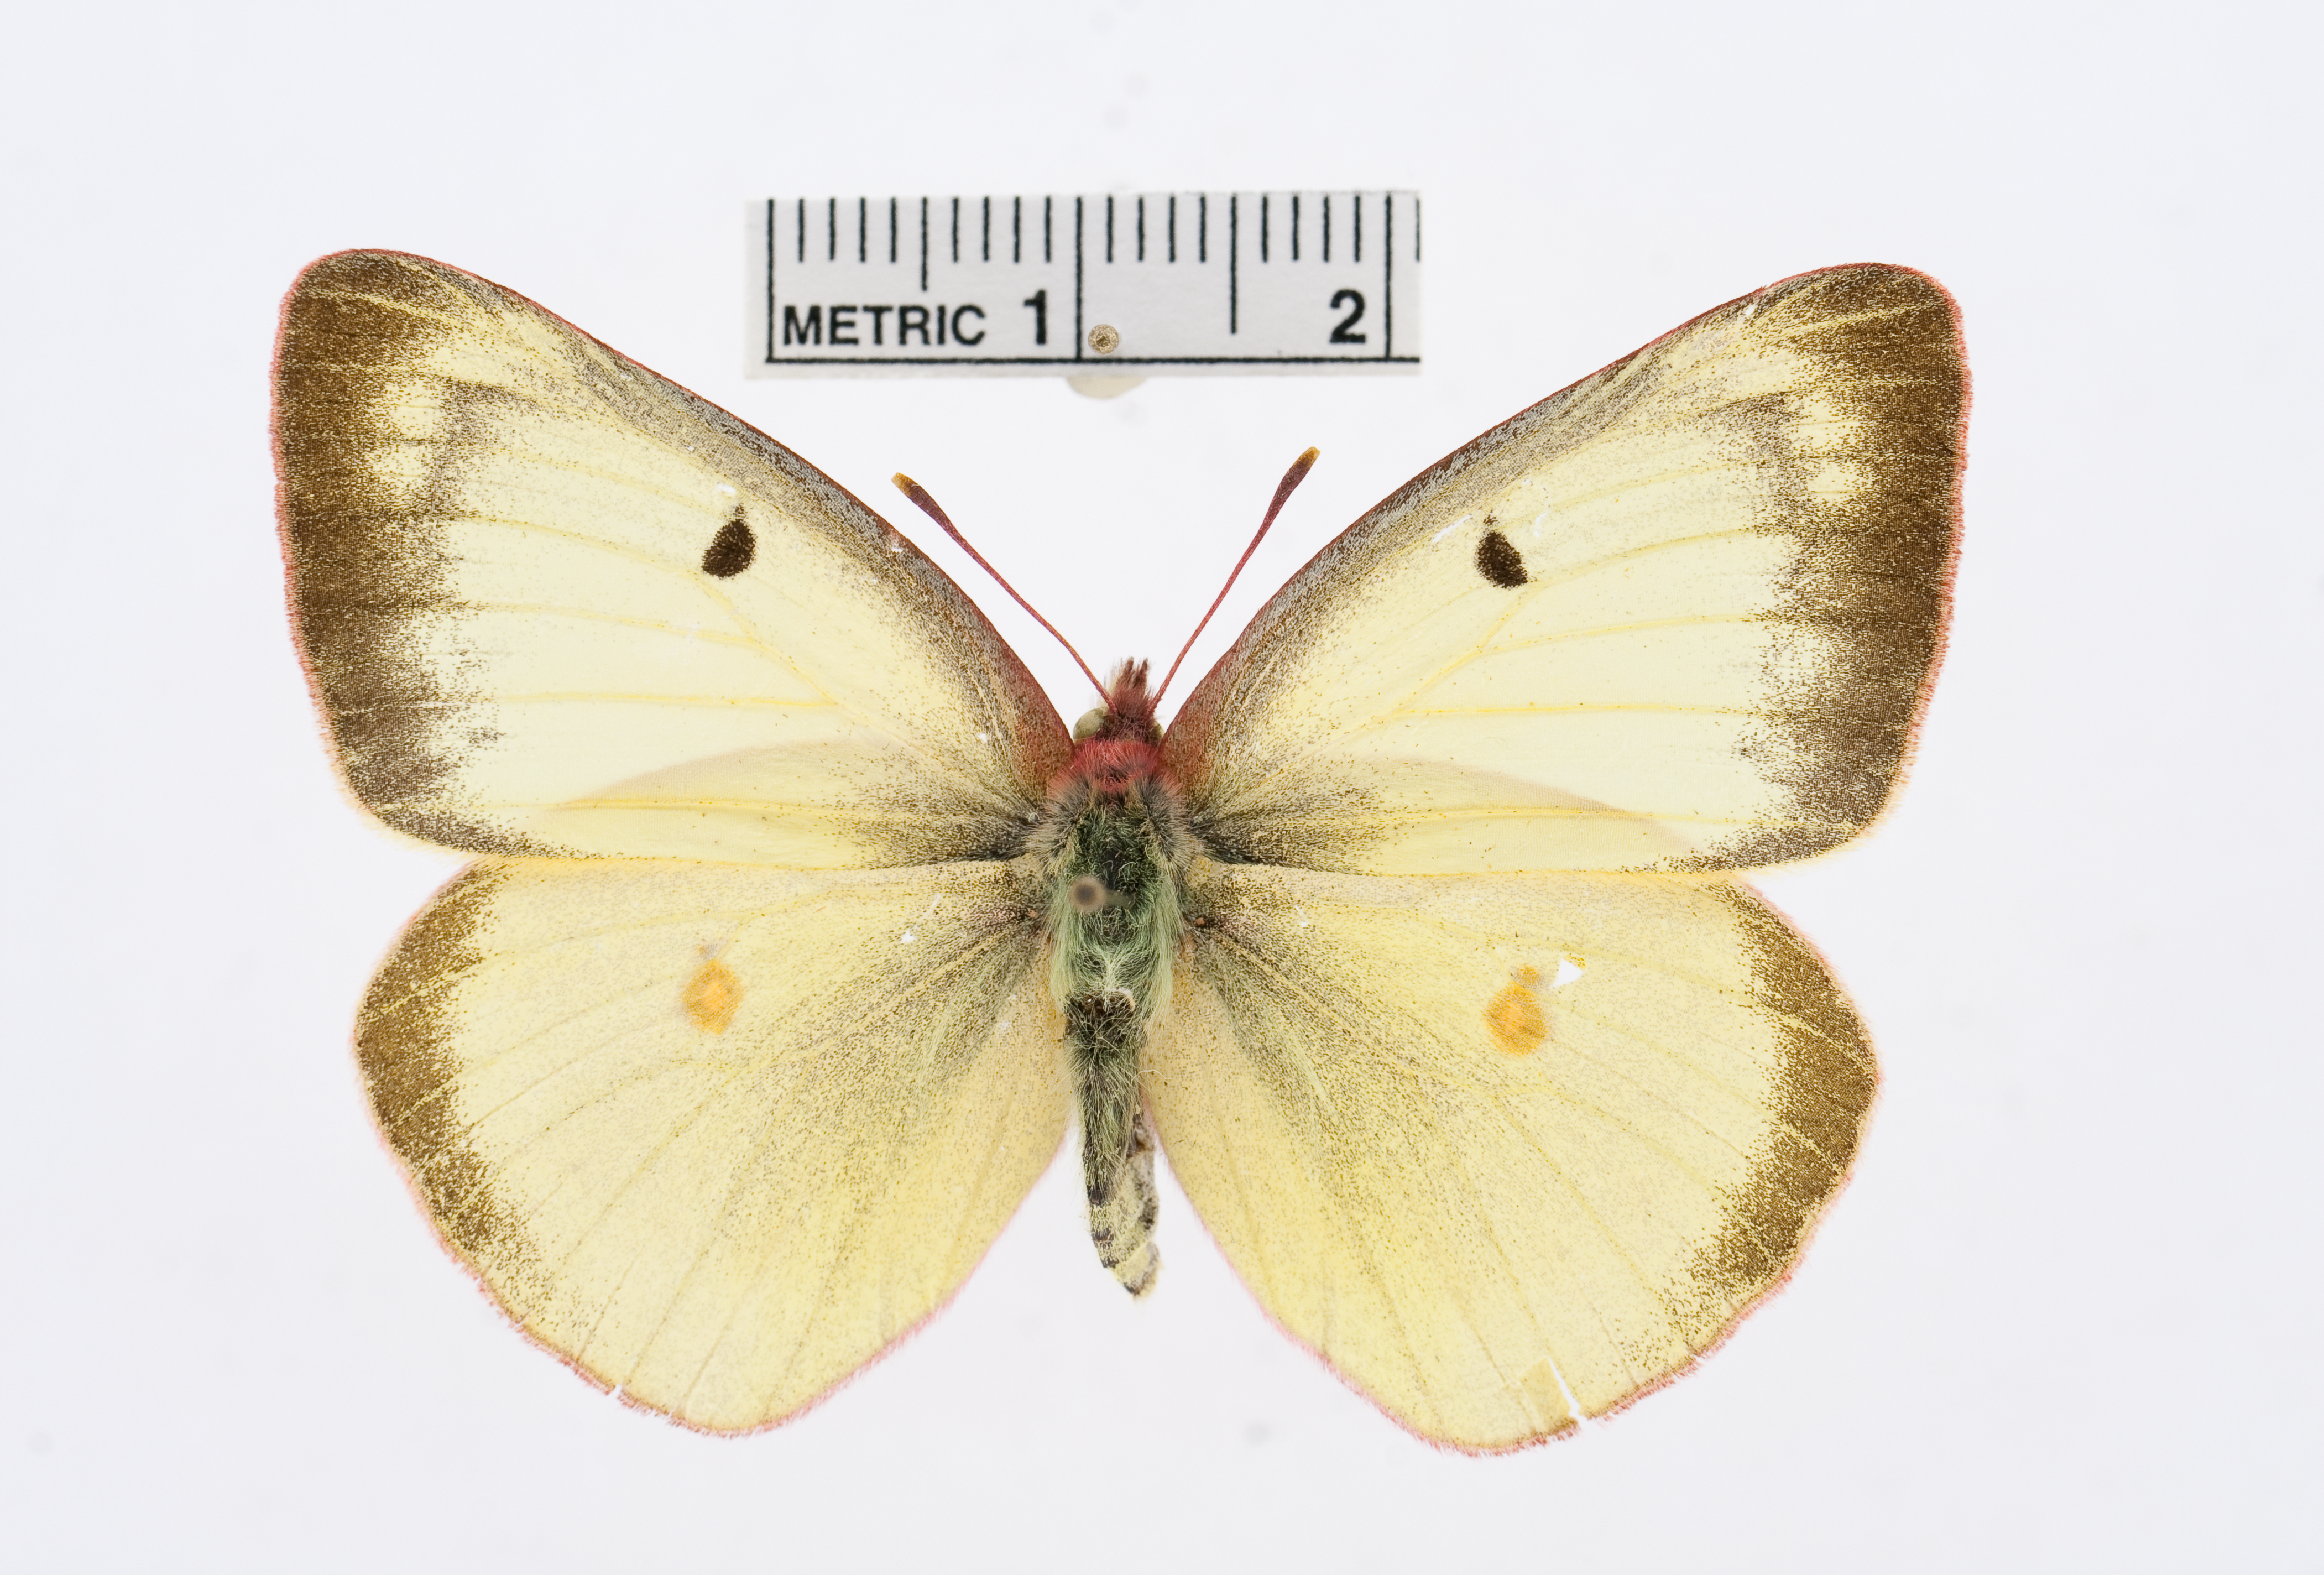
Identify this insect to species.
Colias occidentalis
